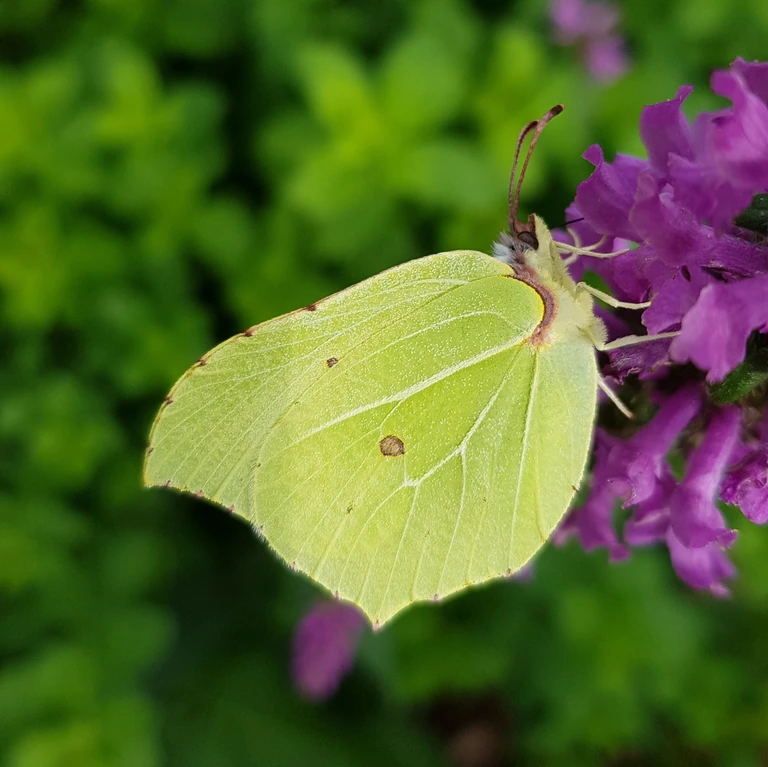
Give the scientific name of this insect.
Gonepteryx rhamni
